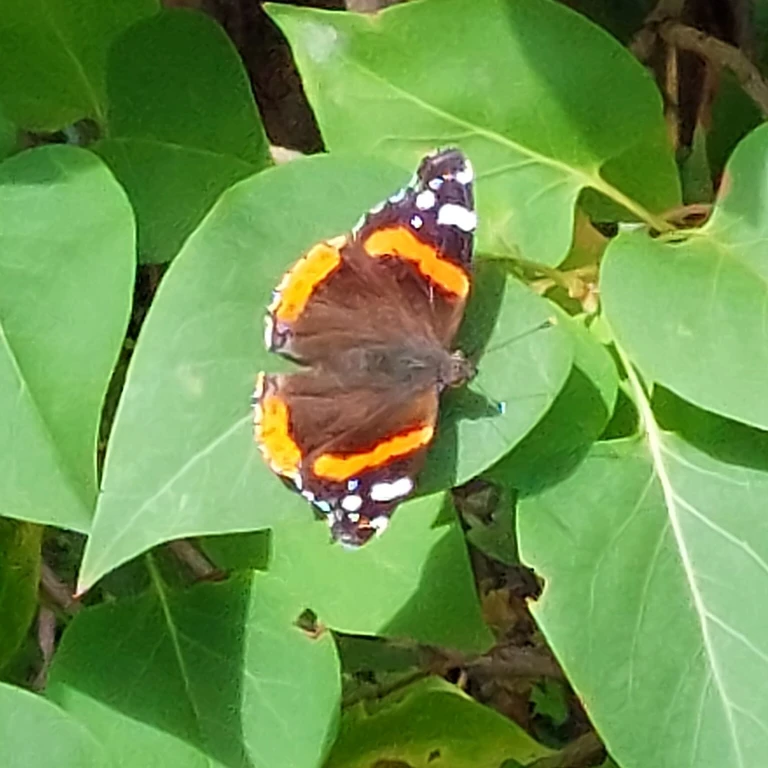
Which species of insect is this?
Vanessa atalanta
